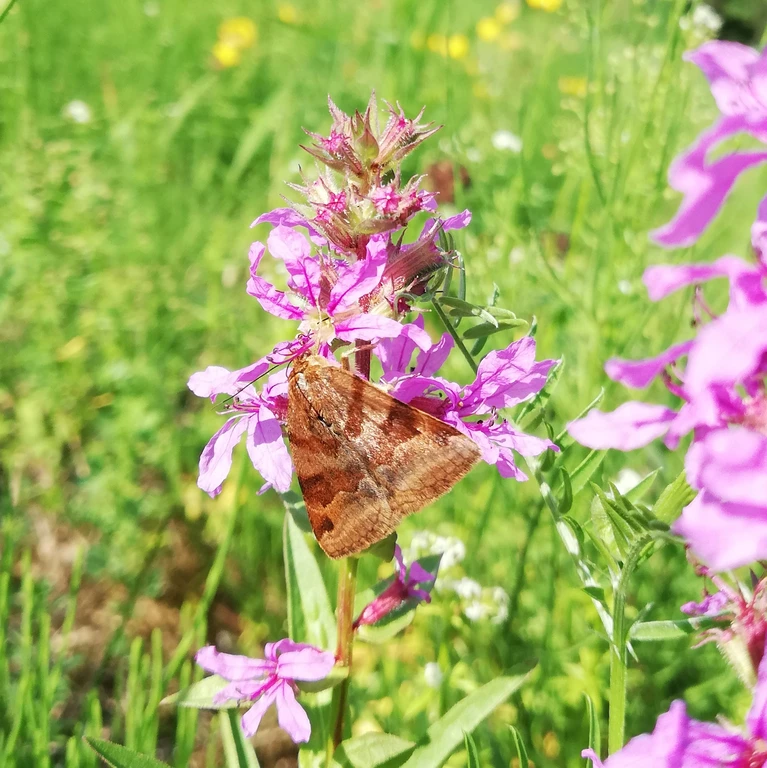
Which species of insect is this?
Euclidia glyphica
